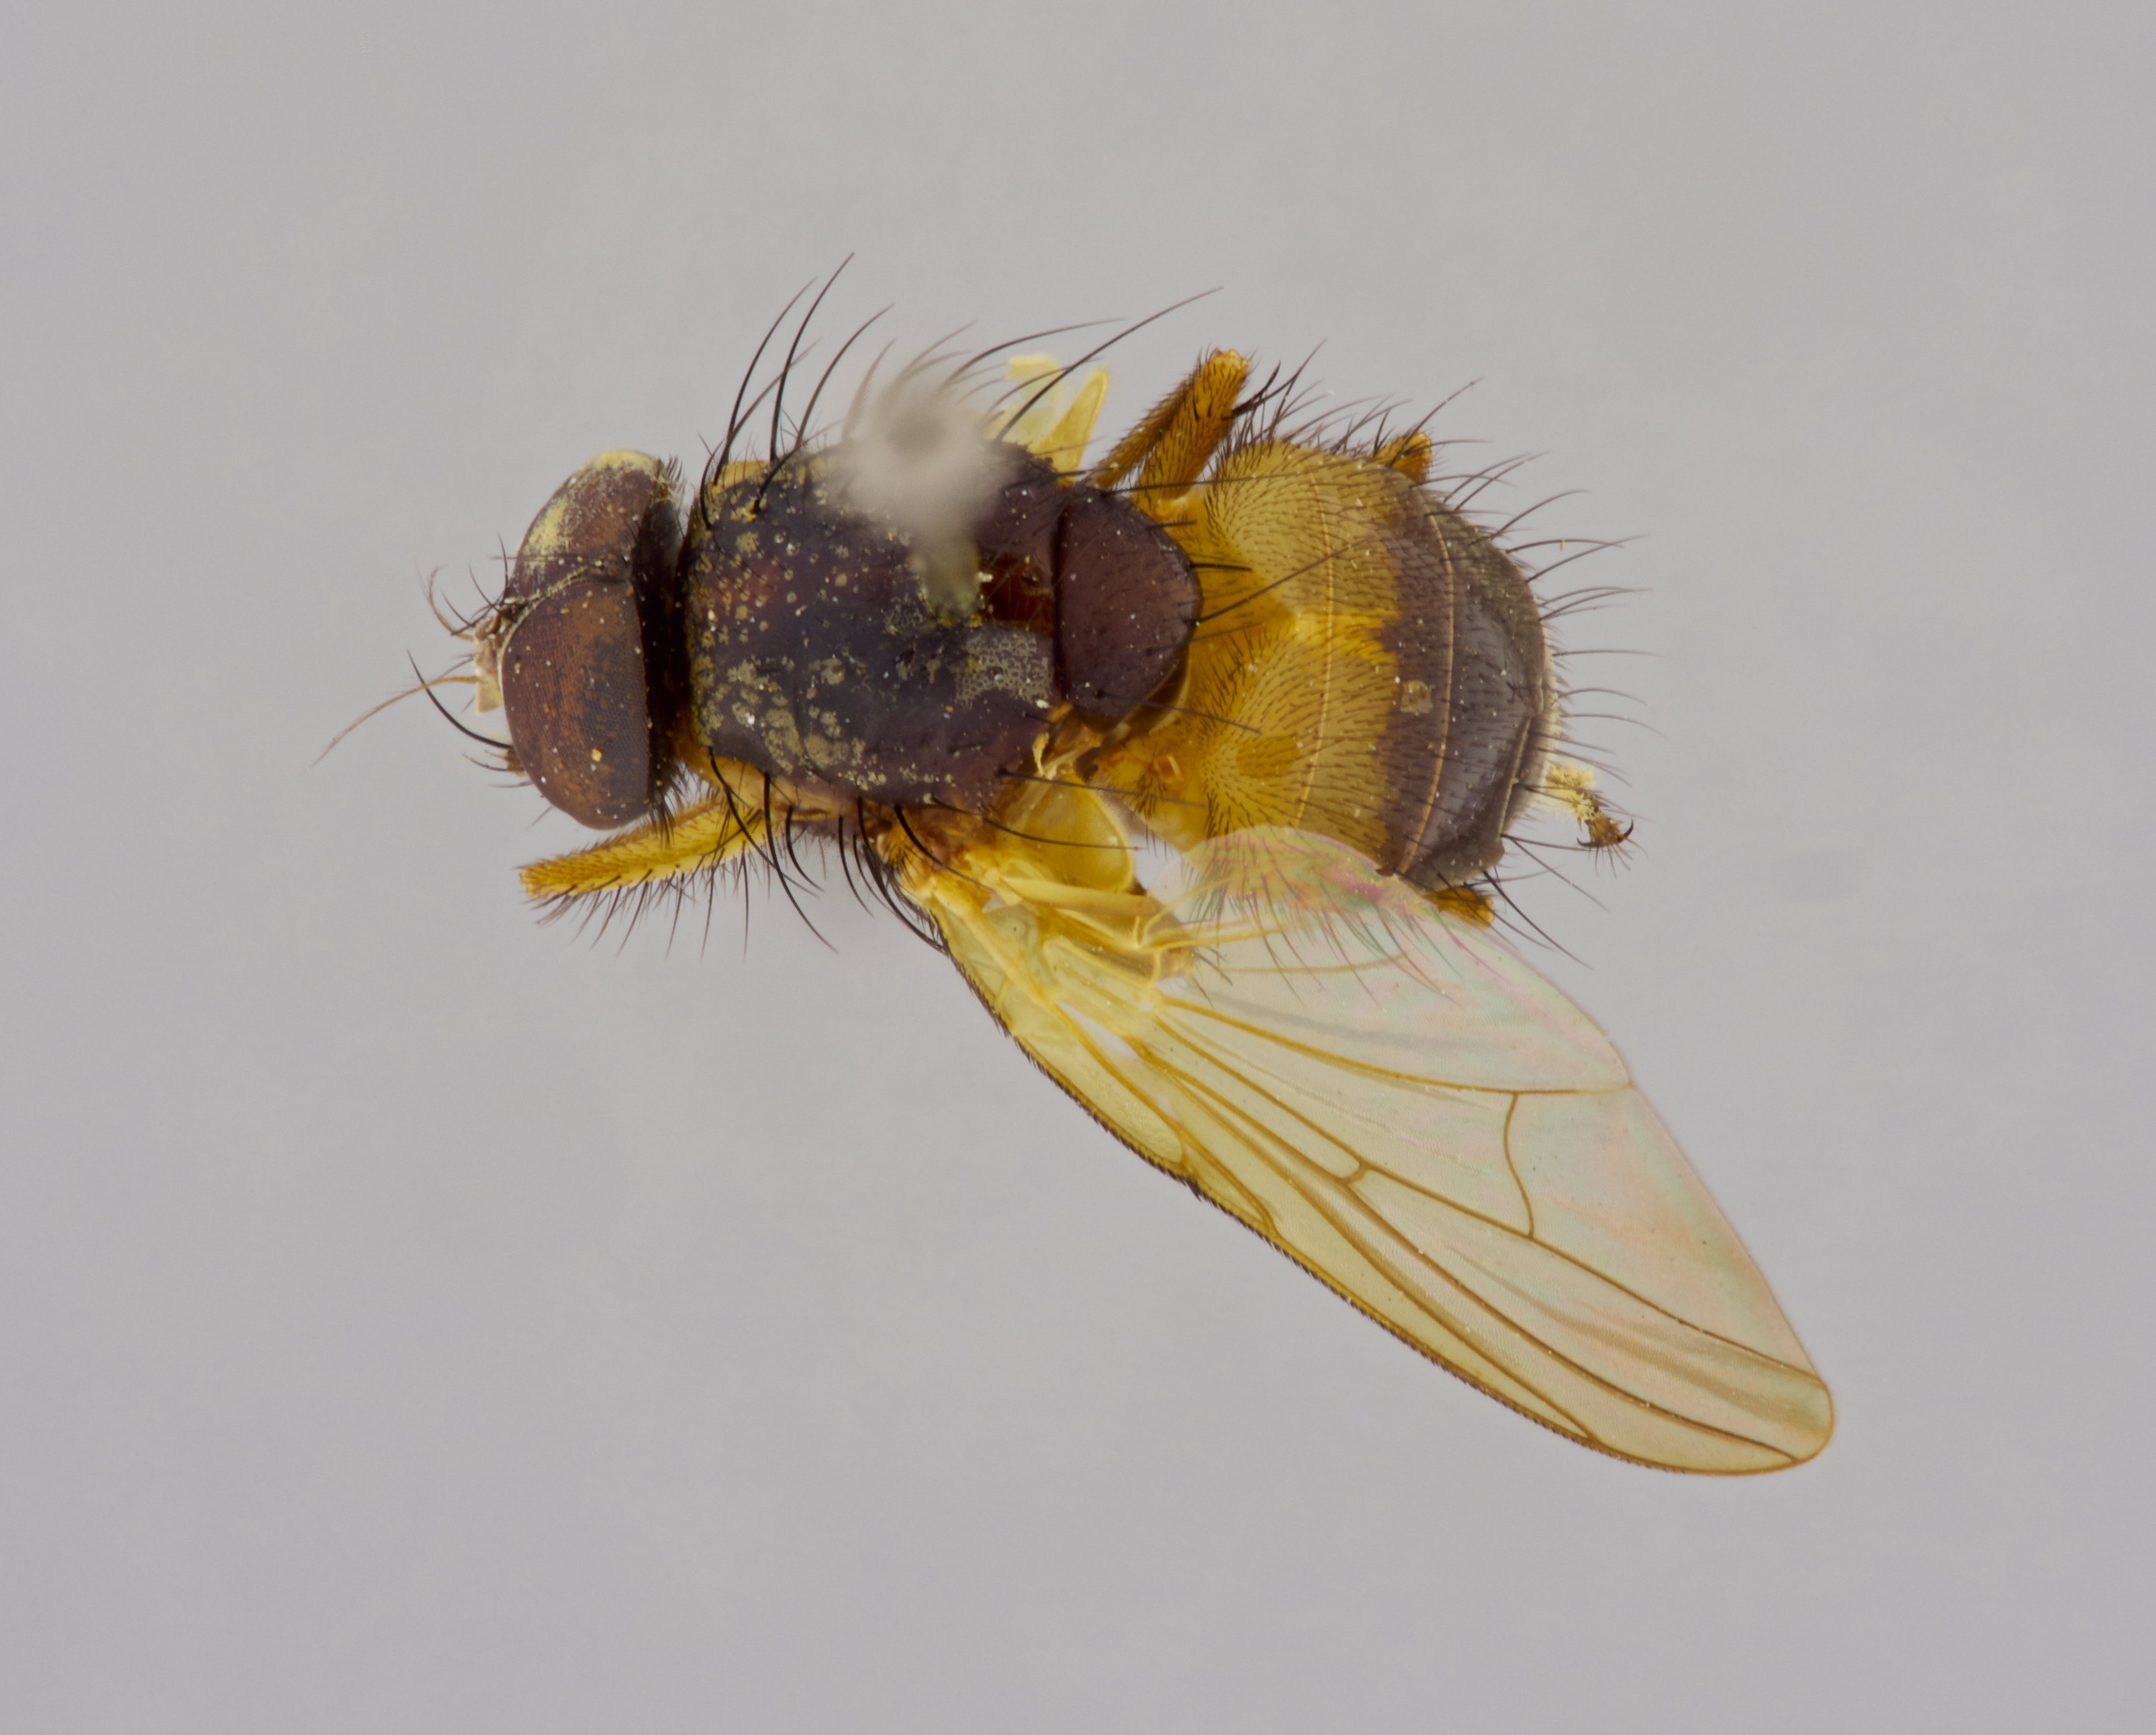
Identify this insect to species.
Dichaetomyia bisetosa
